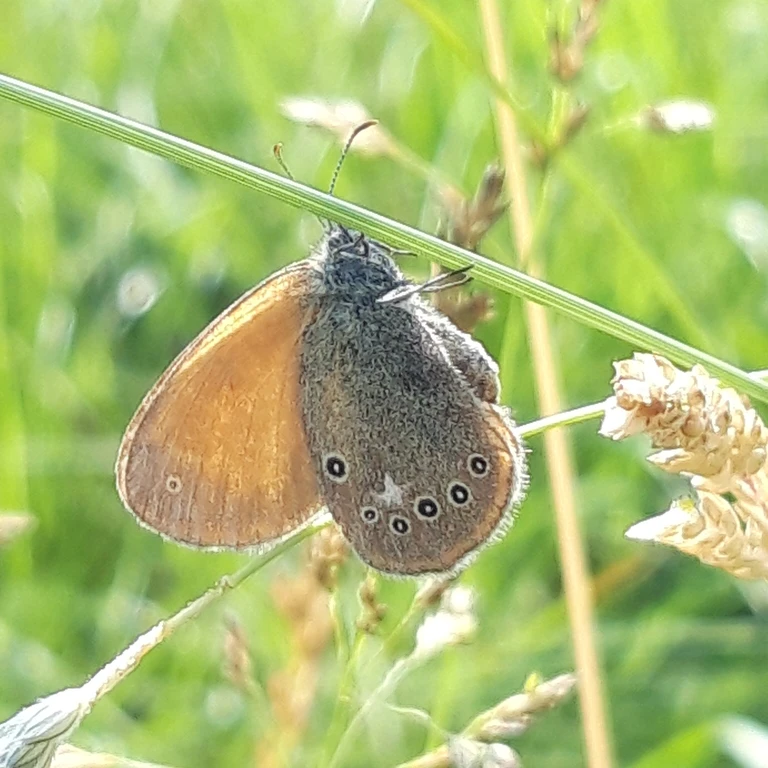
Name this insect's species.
Coenonympha glycerion (also Coenonympha iphis)
